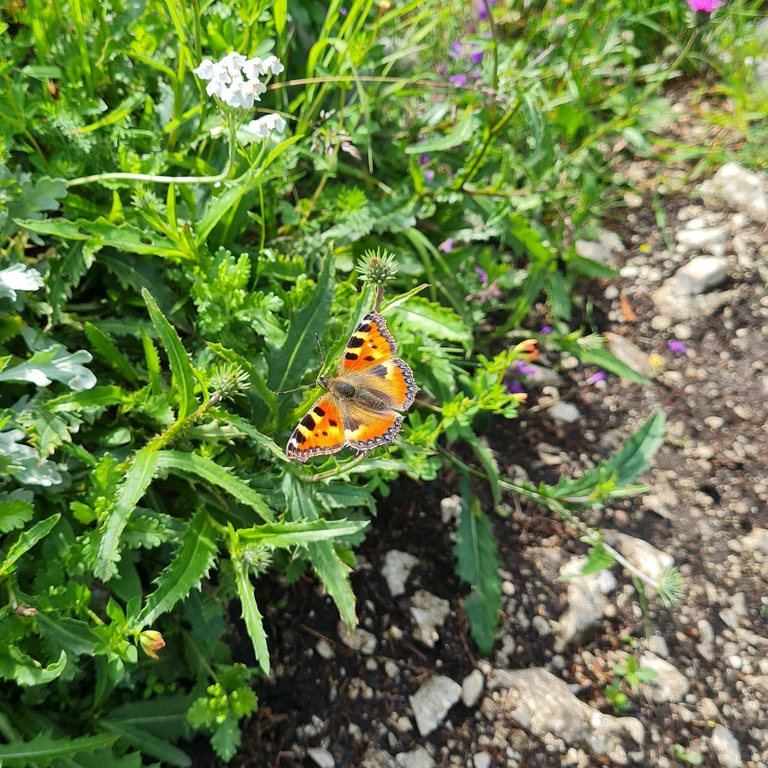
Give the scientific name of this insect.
Aglais urticae
